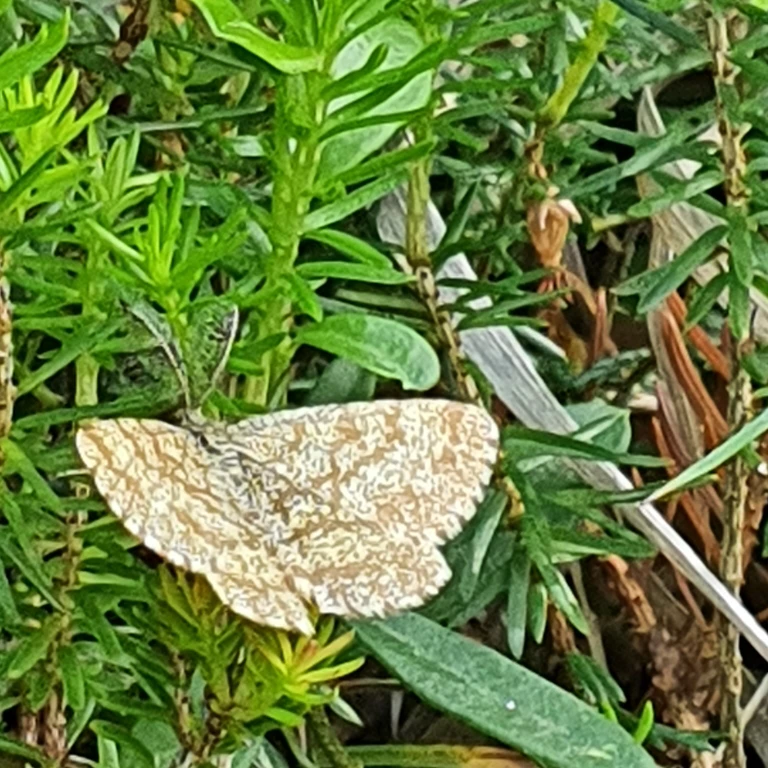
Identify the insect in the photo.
Ematurga atomaria
